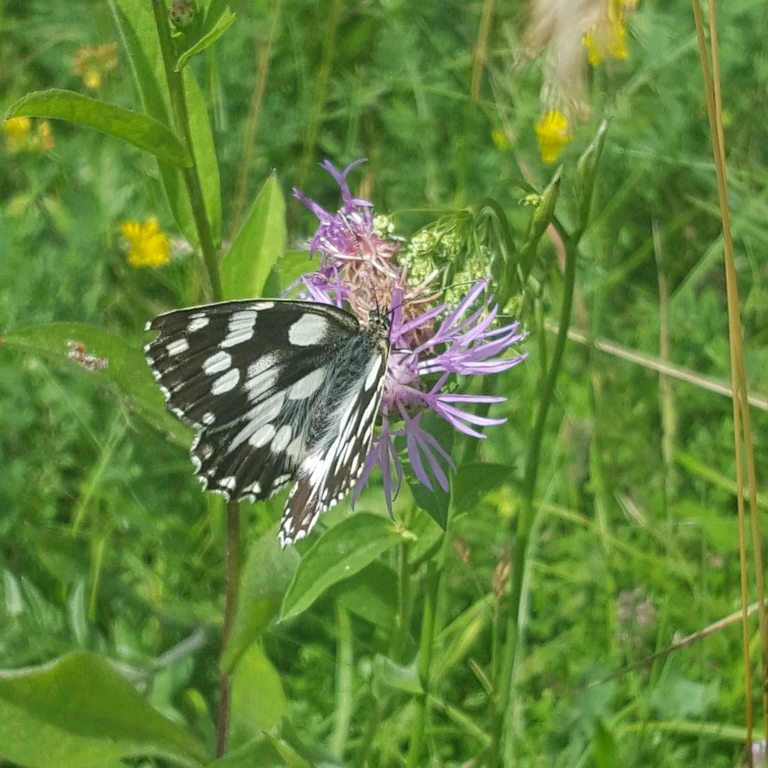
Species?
Melanargia galathea
